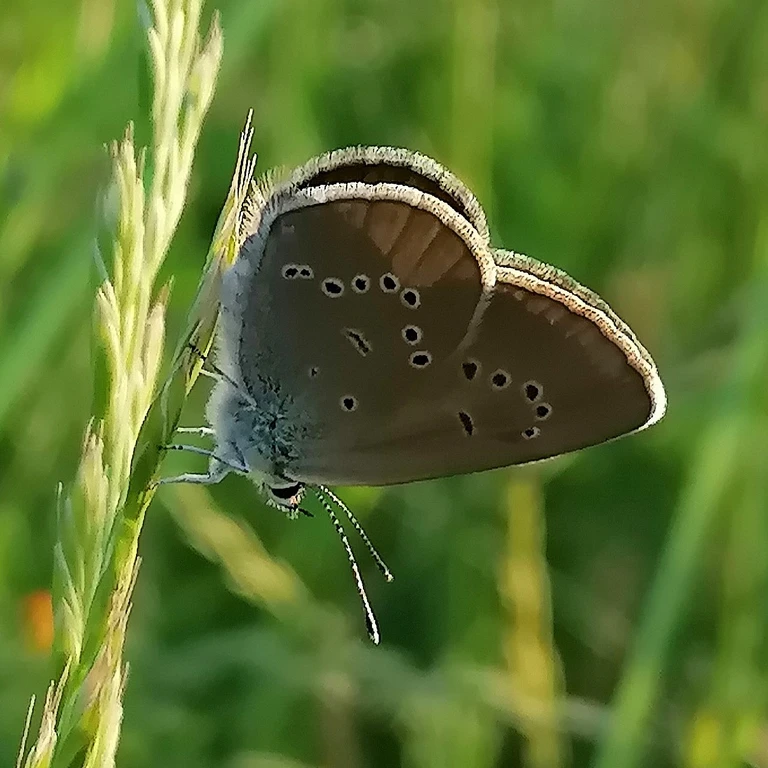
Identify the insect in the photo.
Cyaniris semiargus
